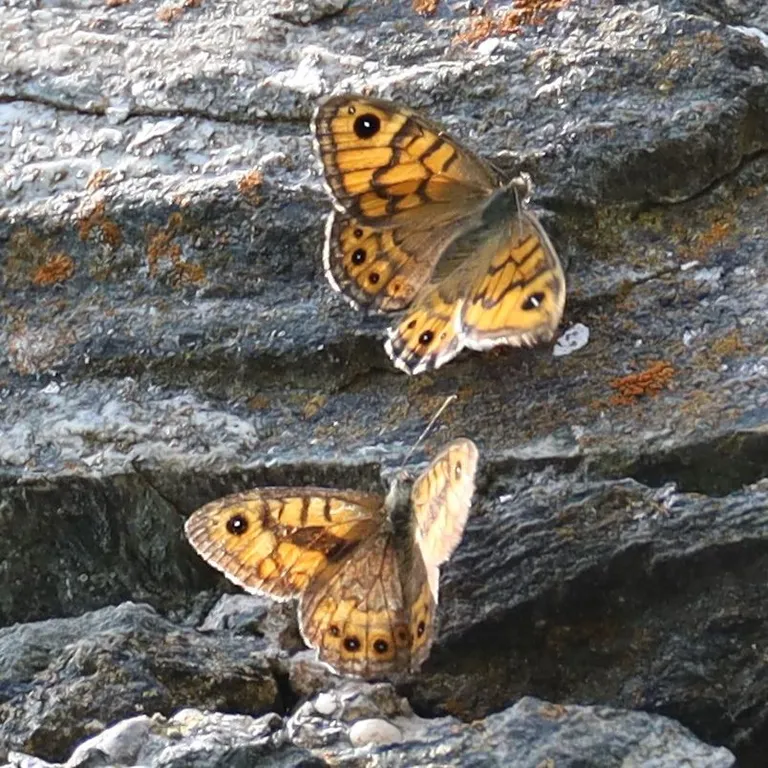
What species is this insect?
Lasiommata megera (also Pararge megera)
